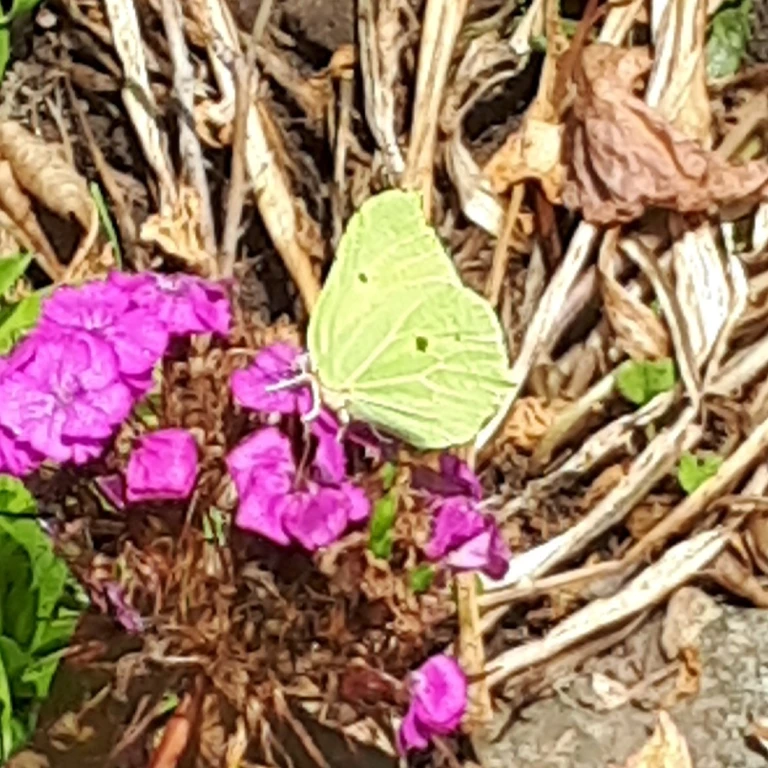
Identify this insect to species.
Gonepteryx rhamni
